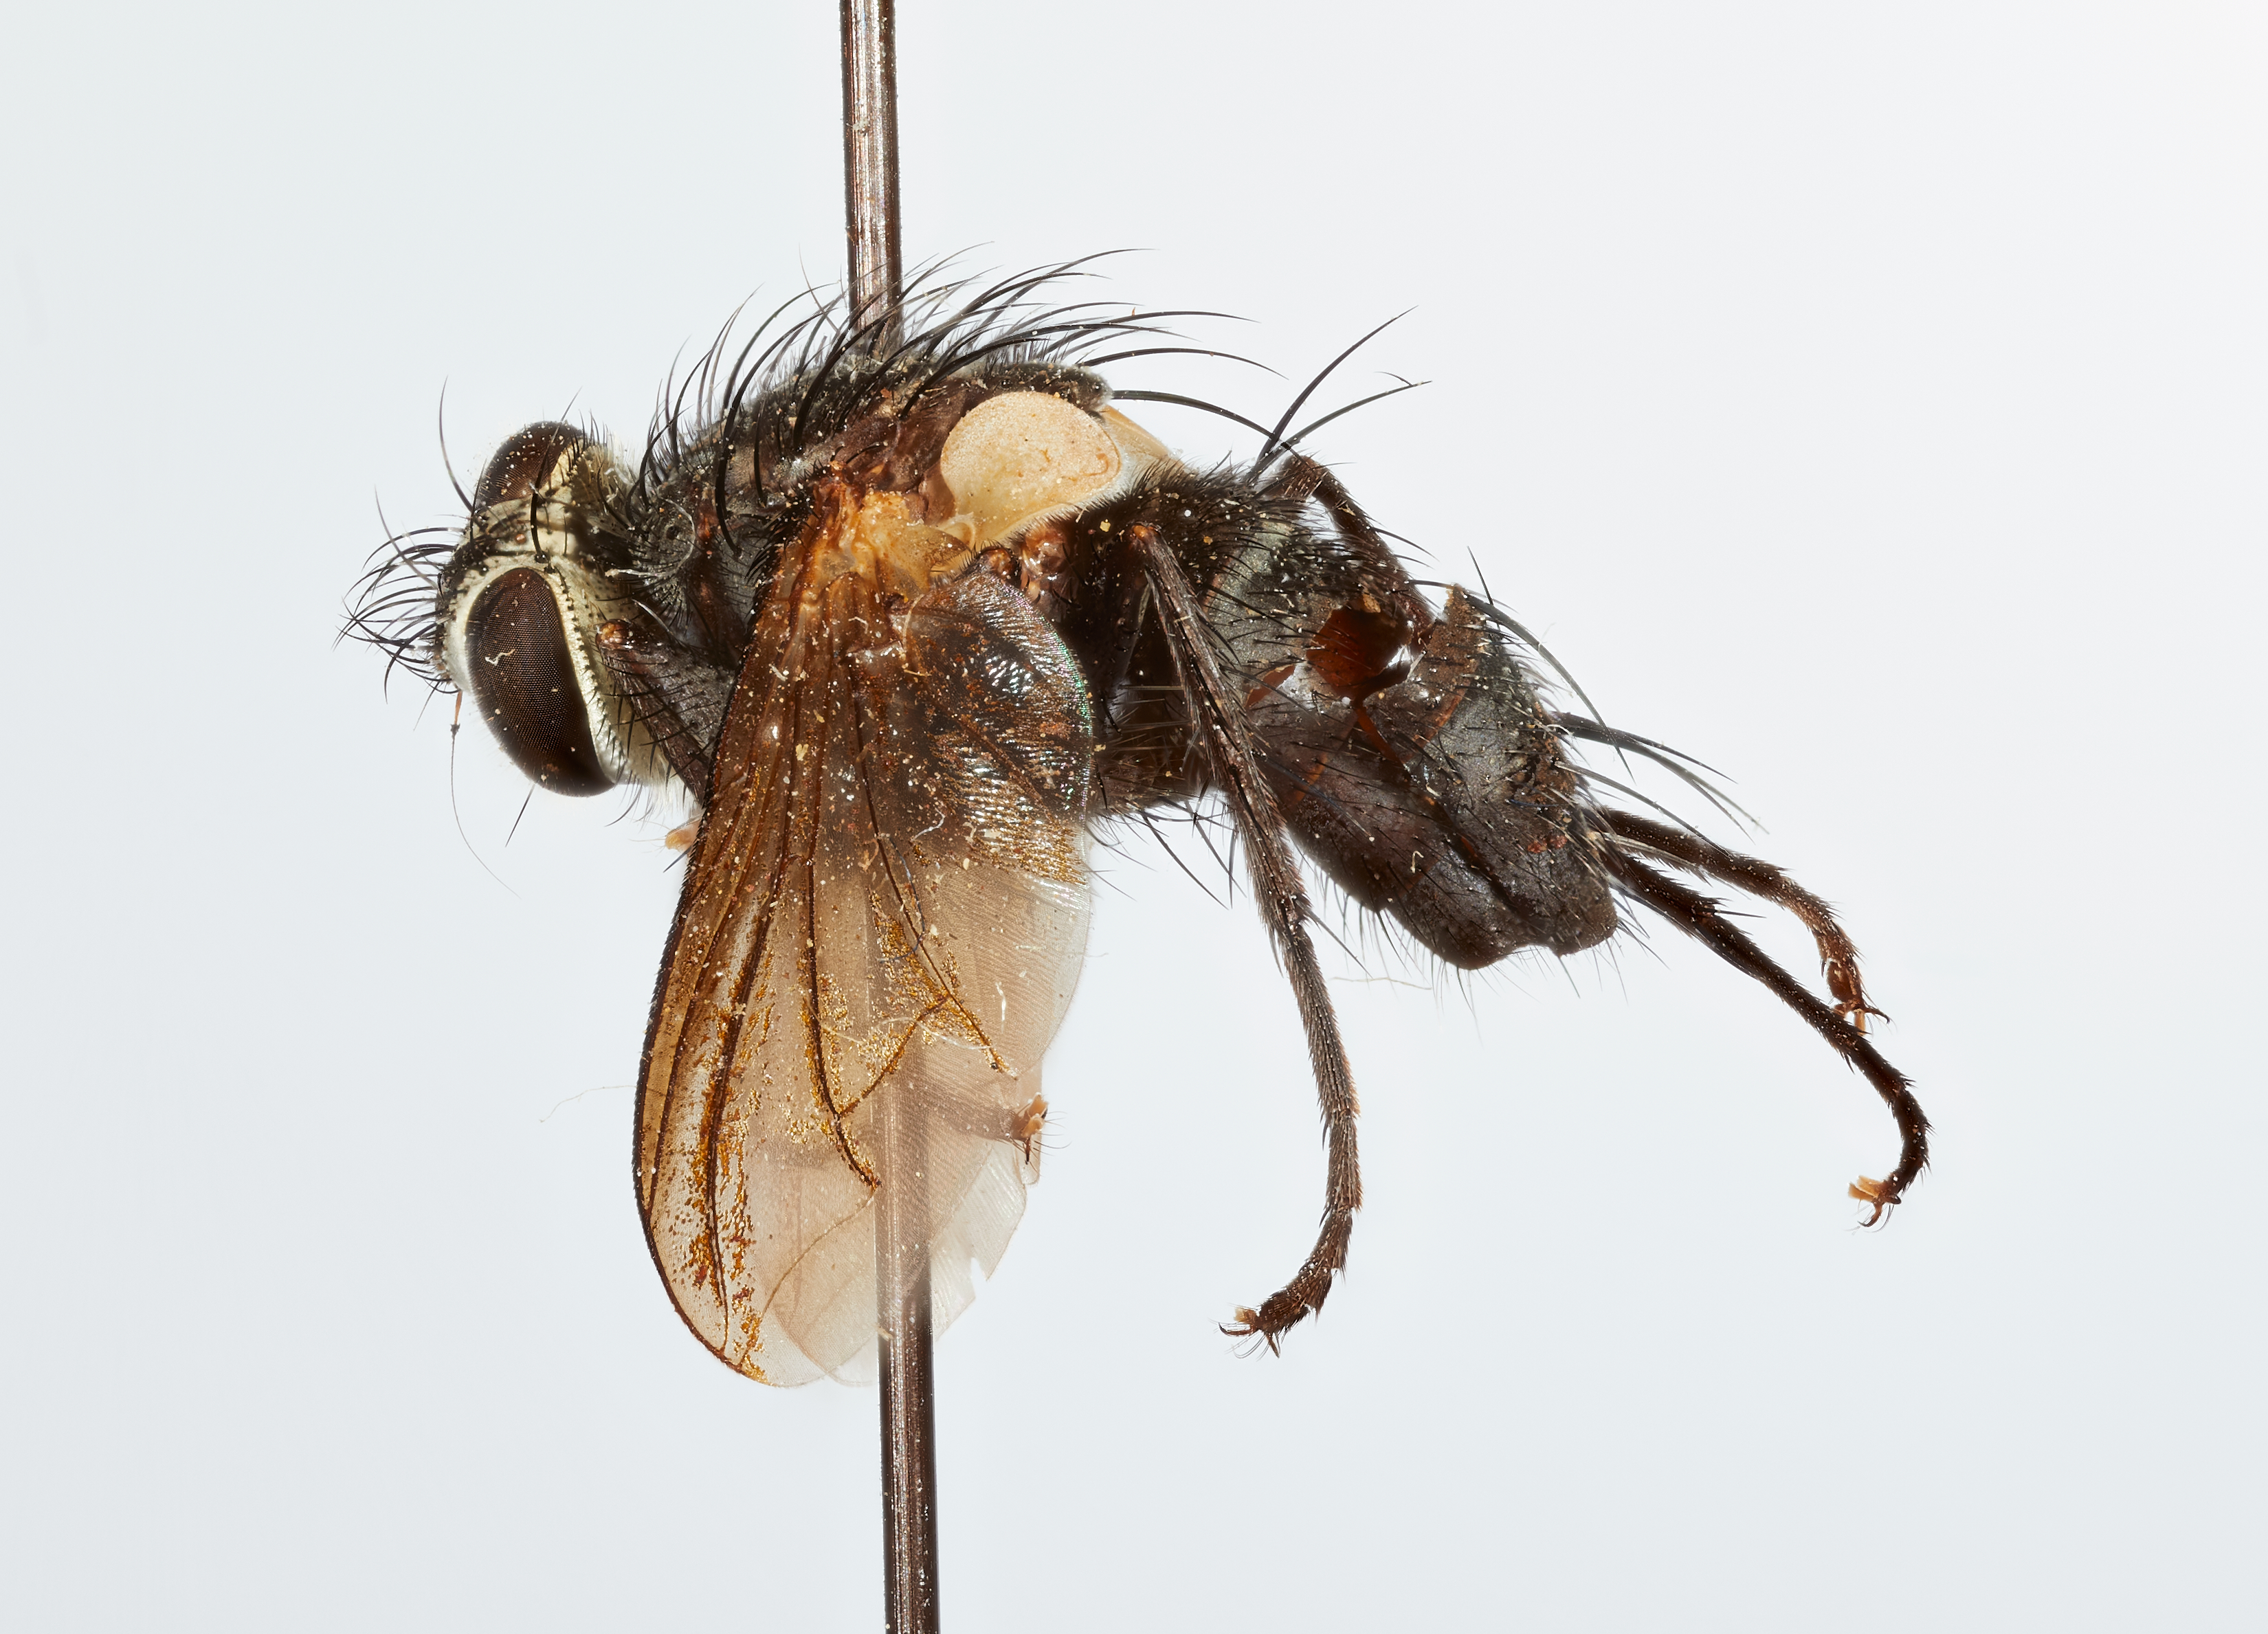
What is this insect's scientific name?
Euthelaira inambarica
